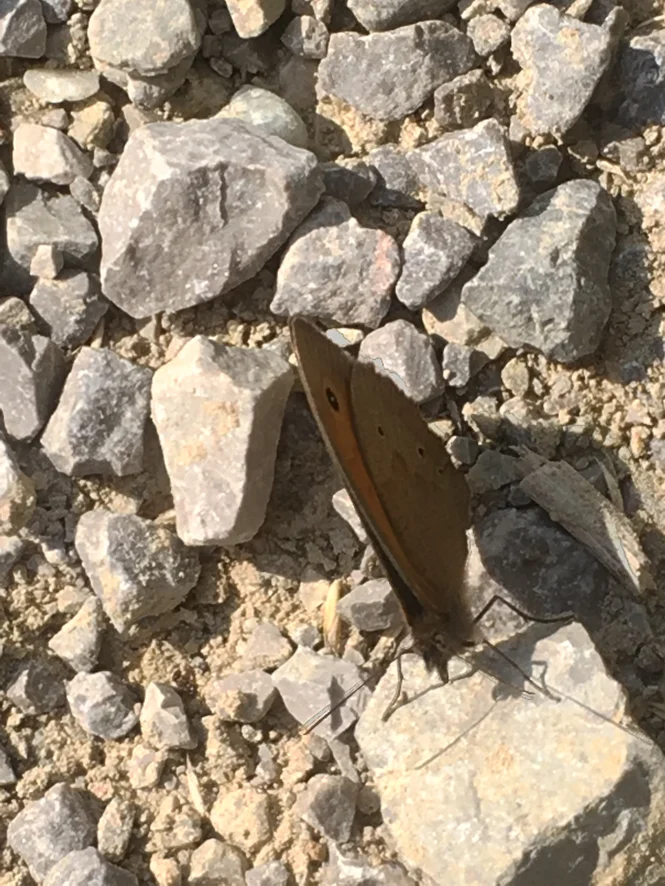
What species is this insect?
Maniola jurtina
